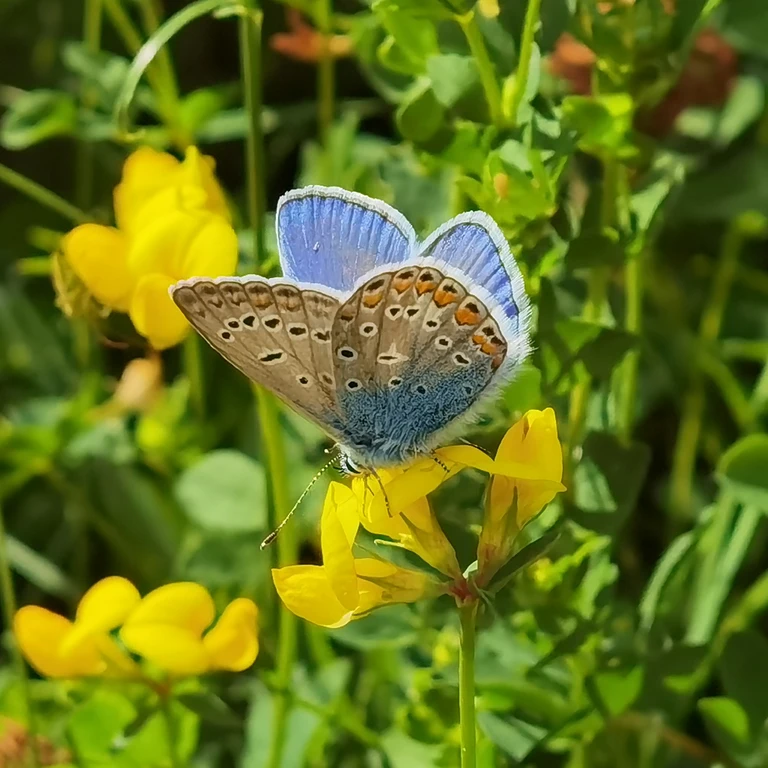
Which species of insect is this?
Polyommatus icarus
